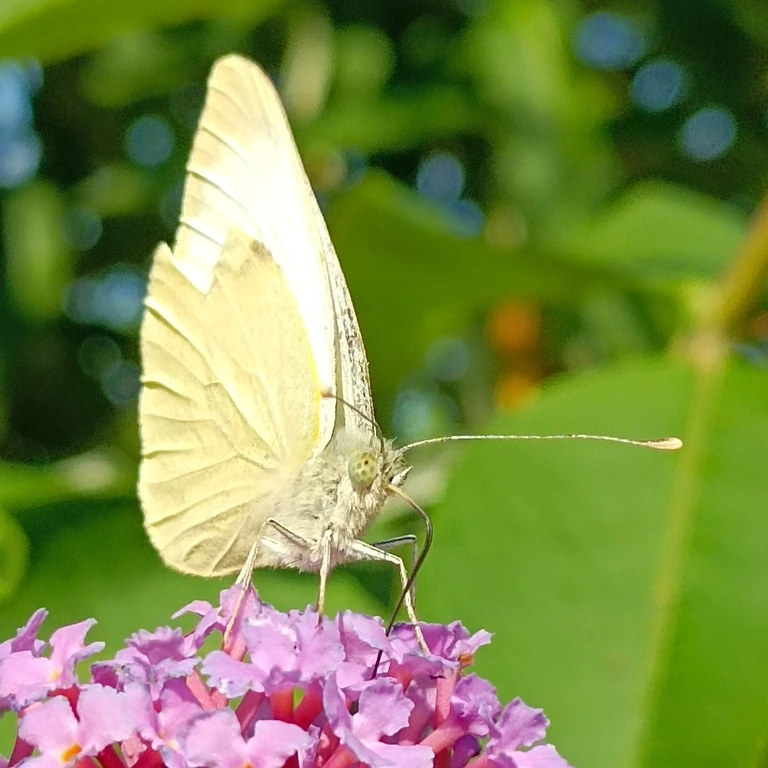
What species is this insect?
Pieris brassicae
